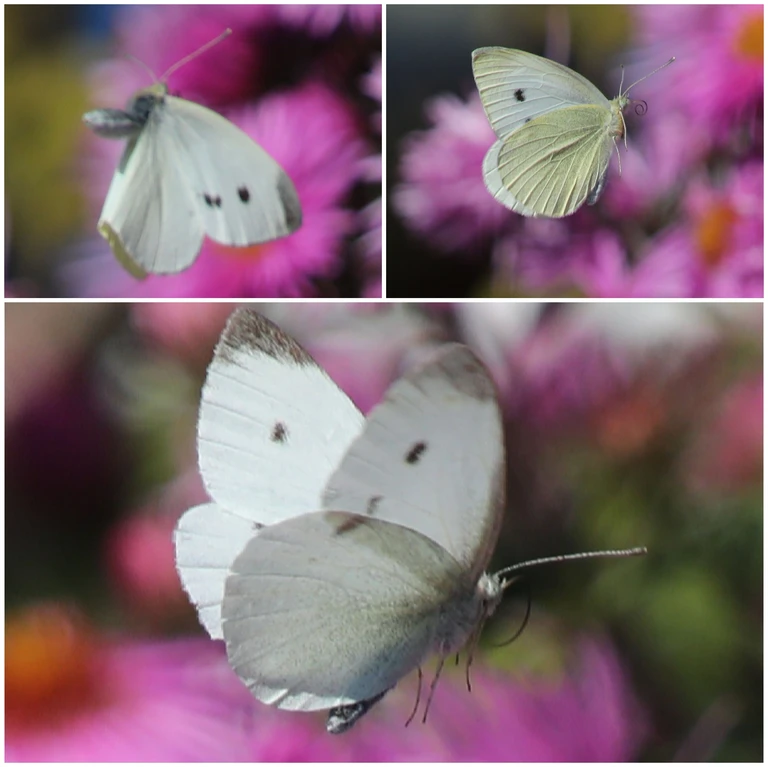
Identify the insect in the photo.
Pieris rapae
